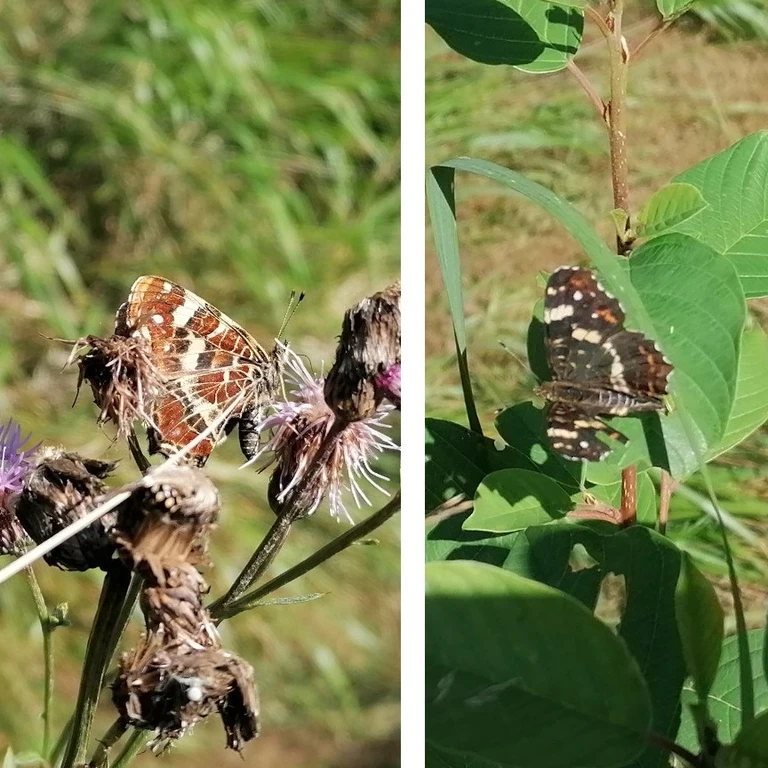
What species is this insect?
Araschnia levana
